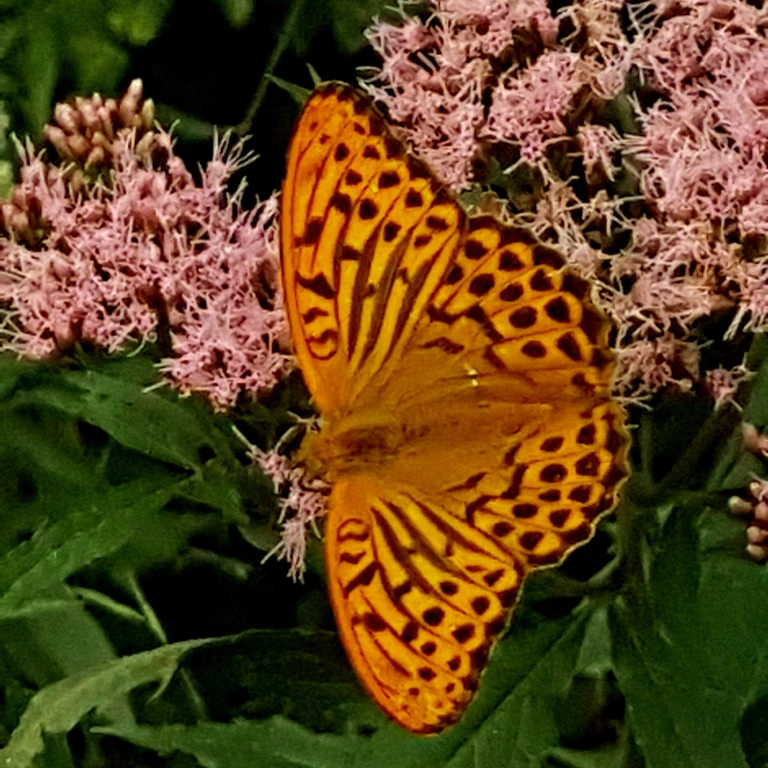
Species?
Argynnis paphia
